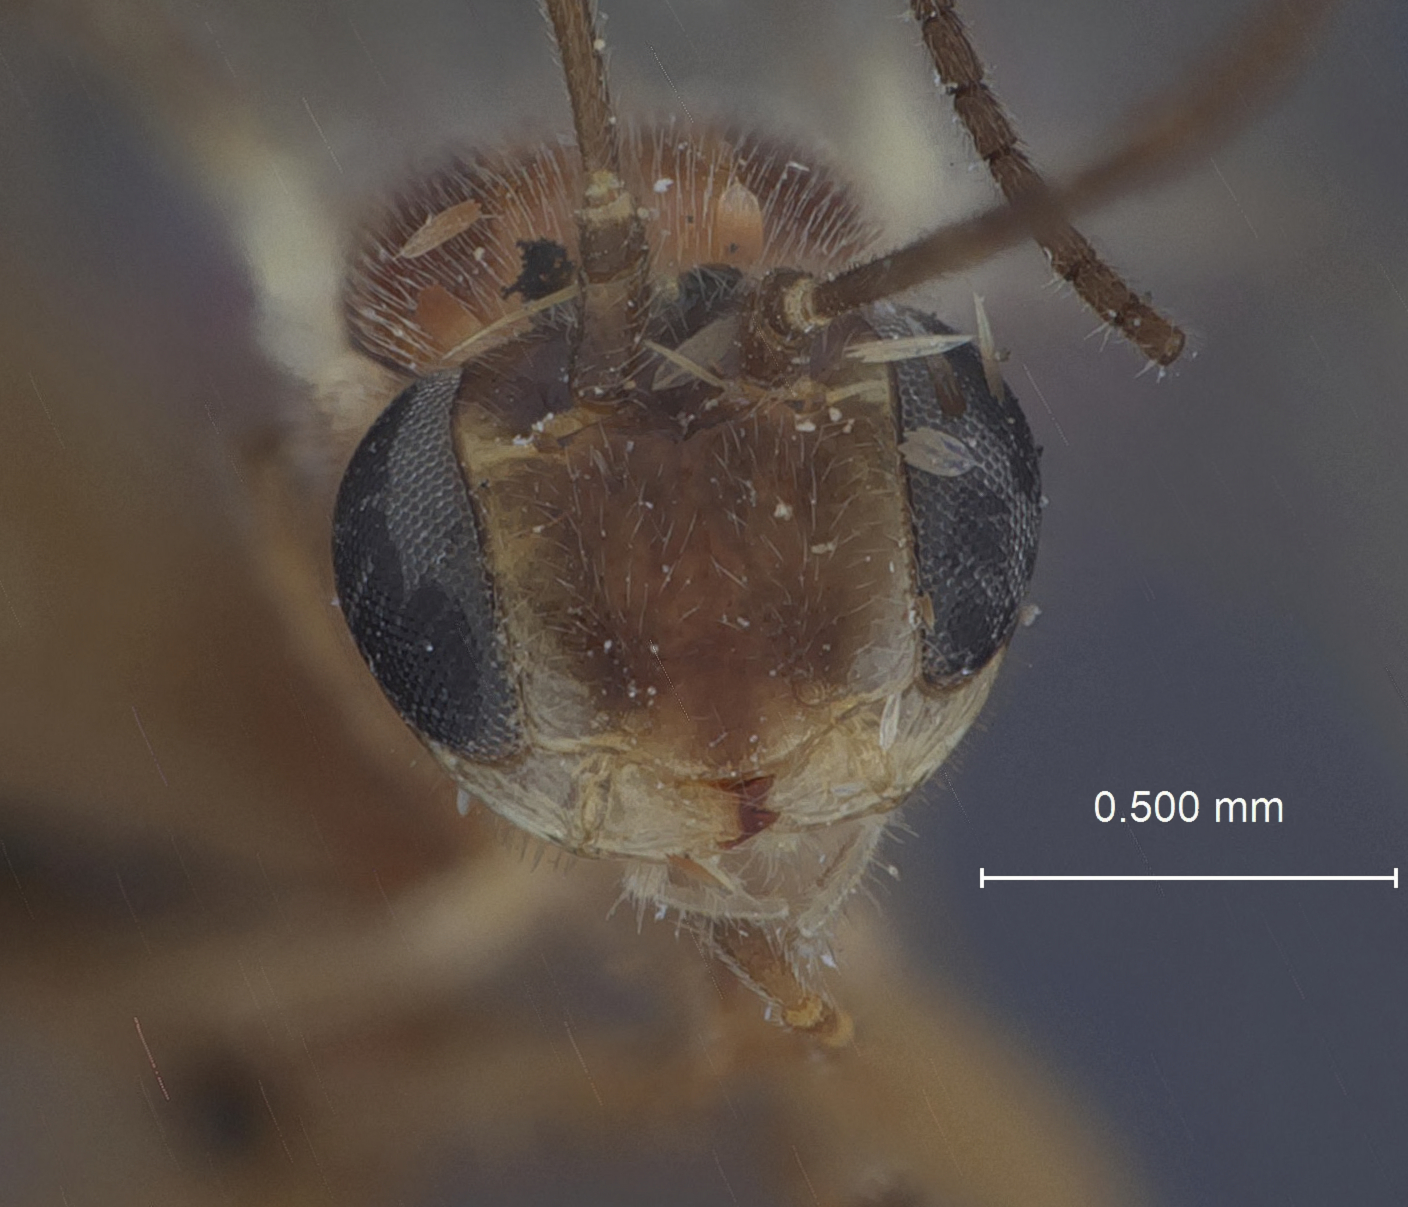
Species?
Mesochorus diversicolor
